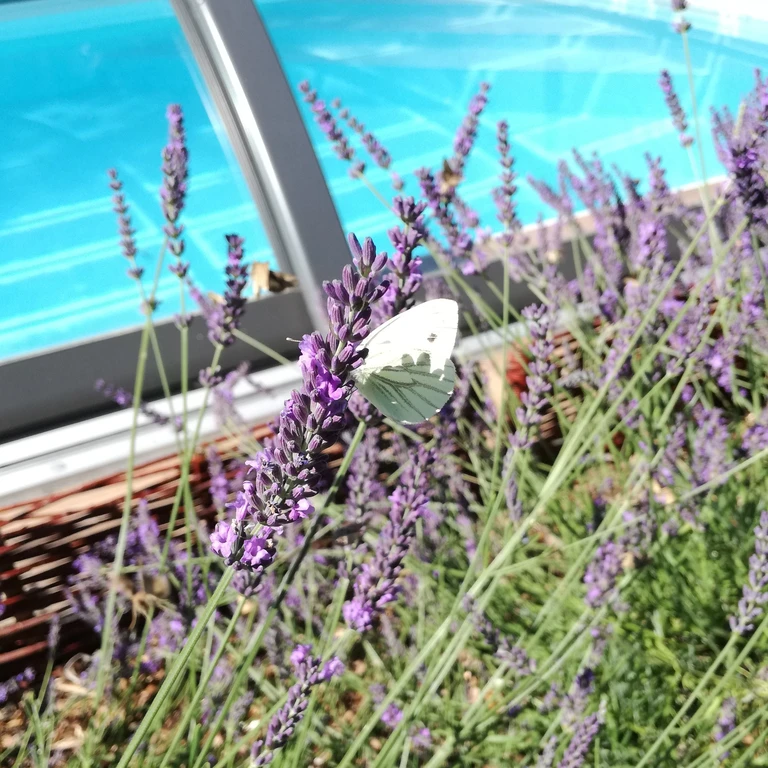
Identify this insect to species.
Pieris napi
